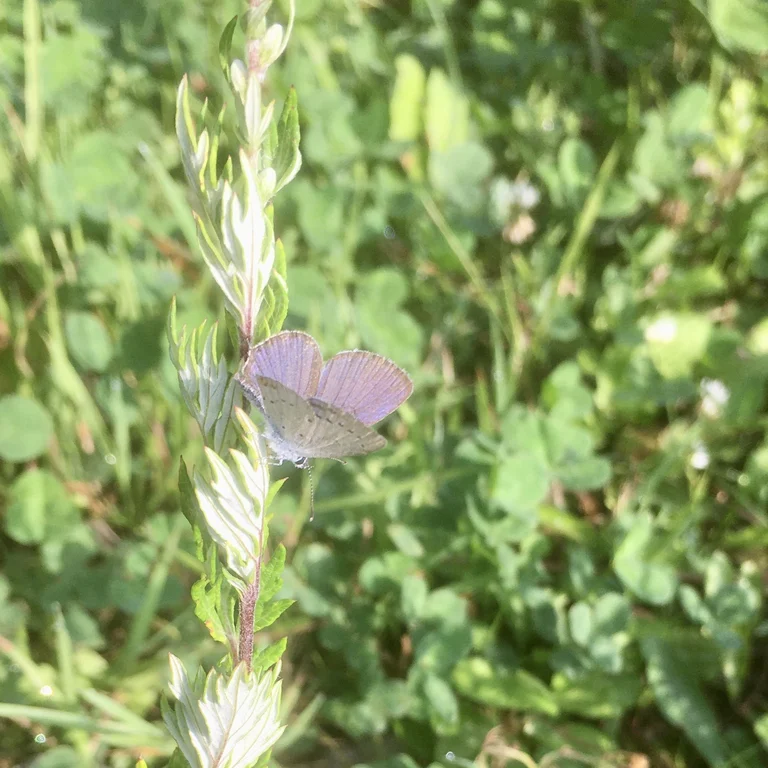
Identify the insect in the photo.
Cupido argiades (also Elkalyce argiades)
